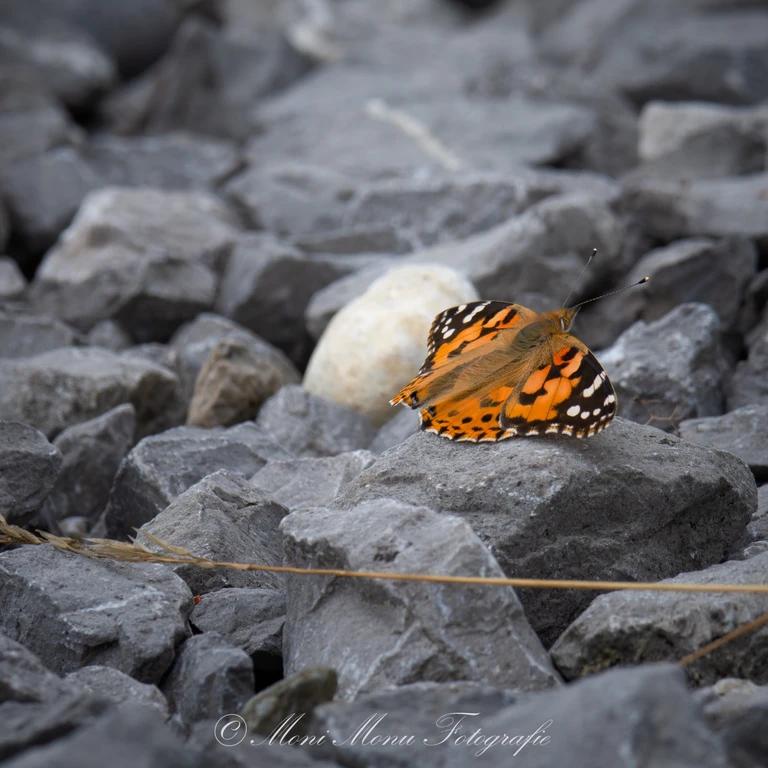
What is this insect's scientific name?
Vanessa cardui
